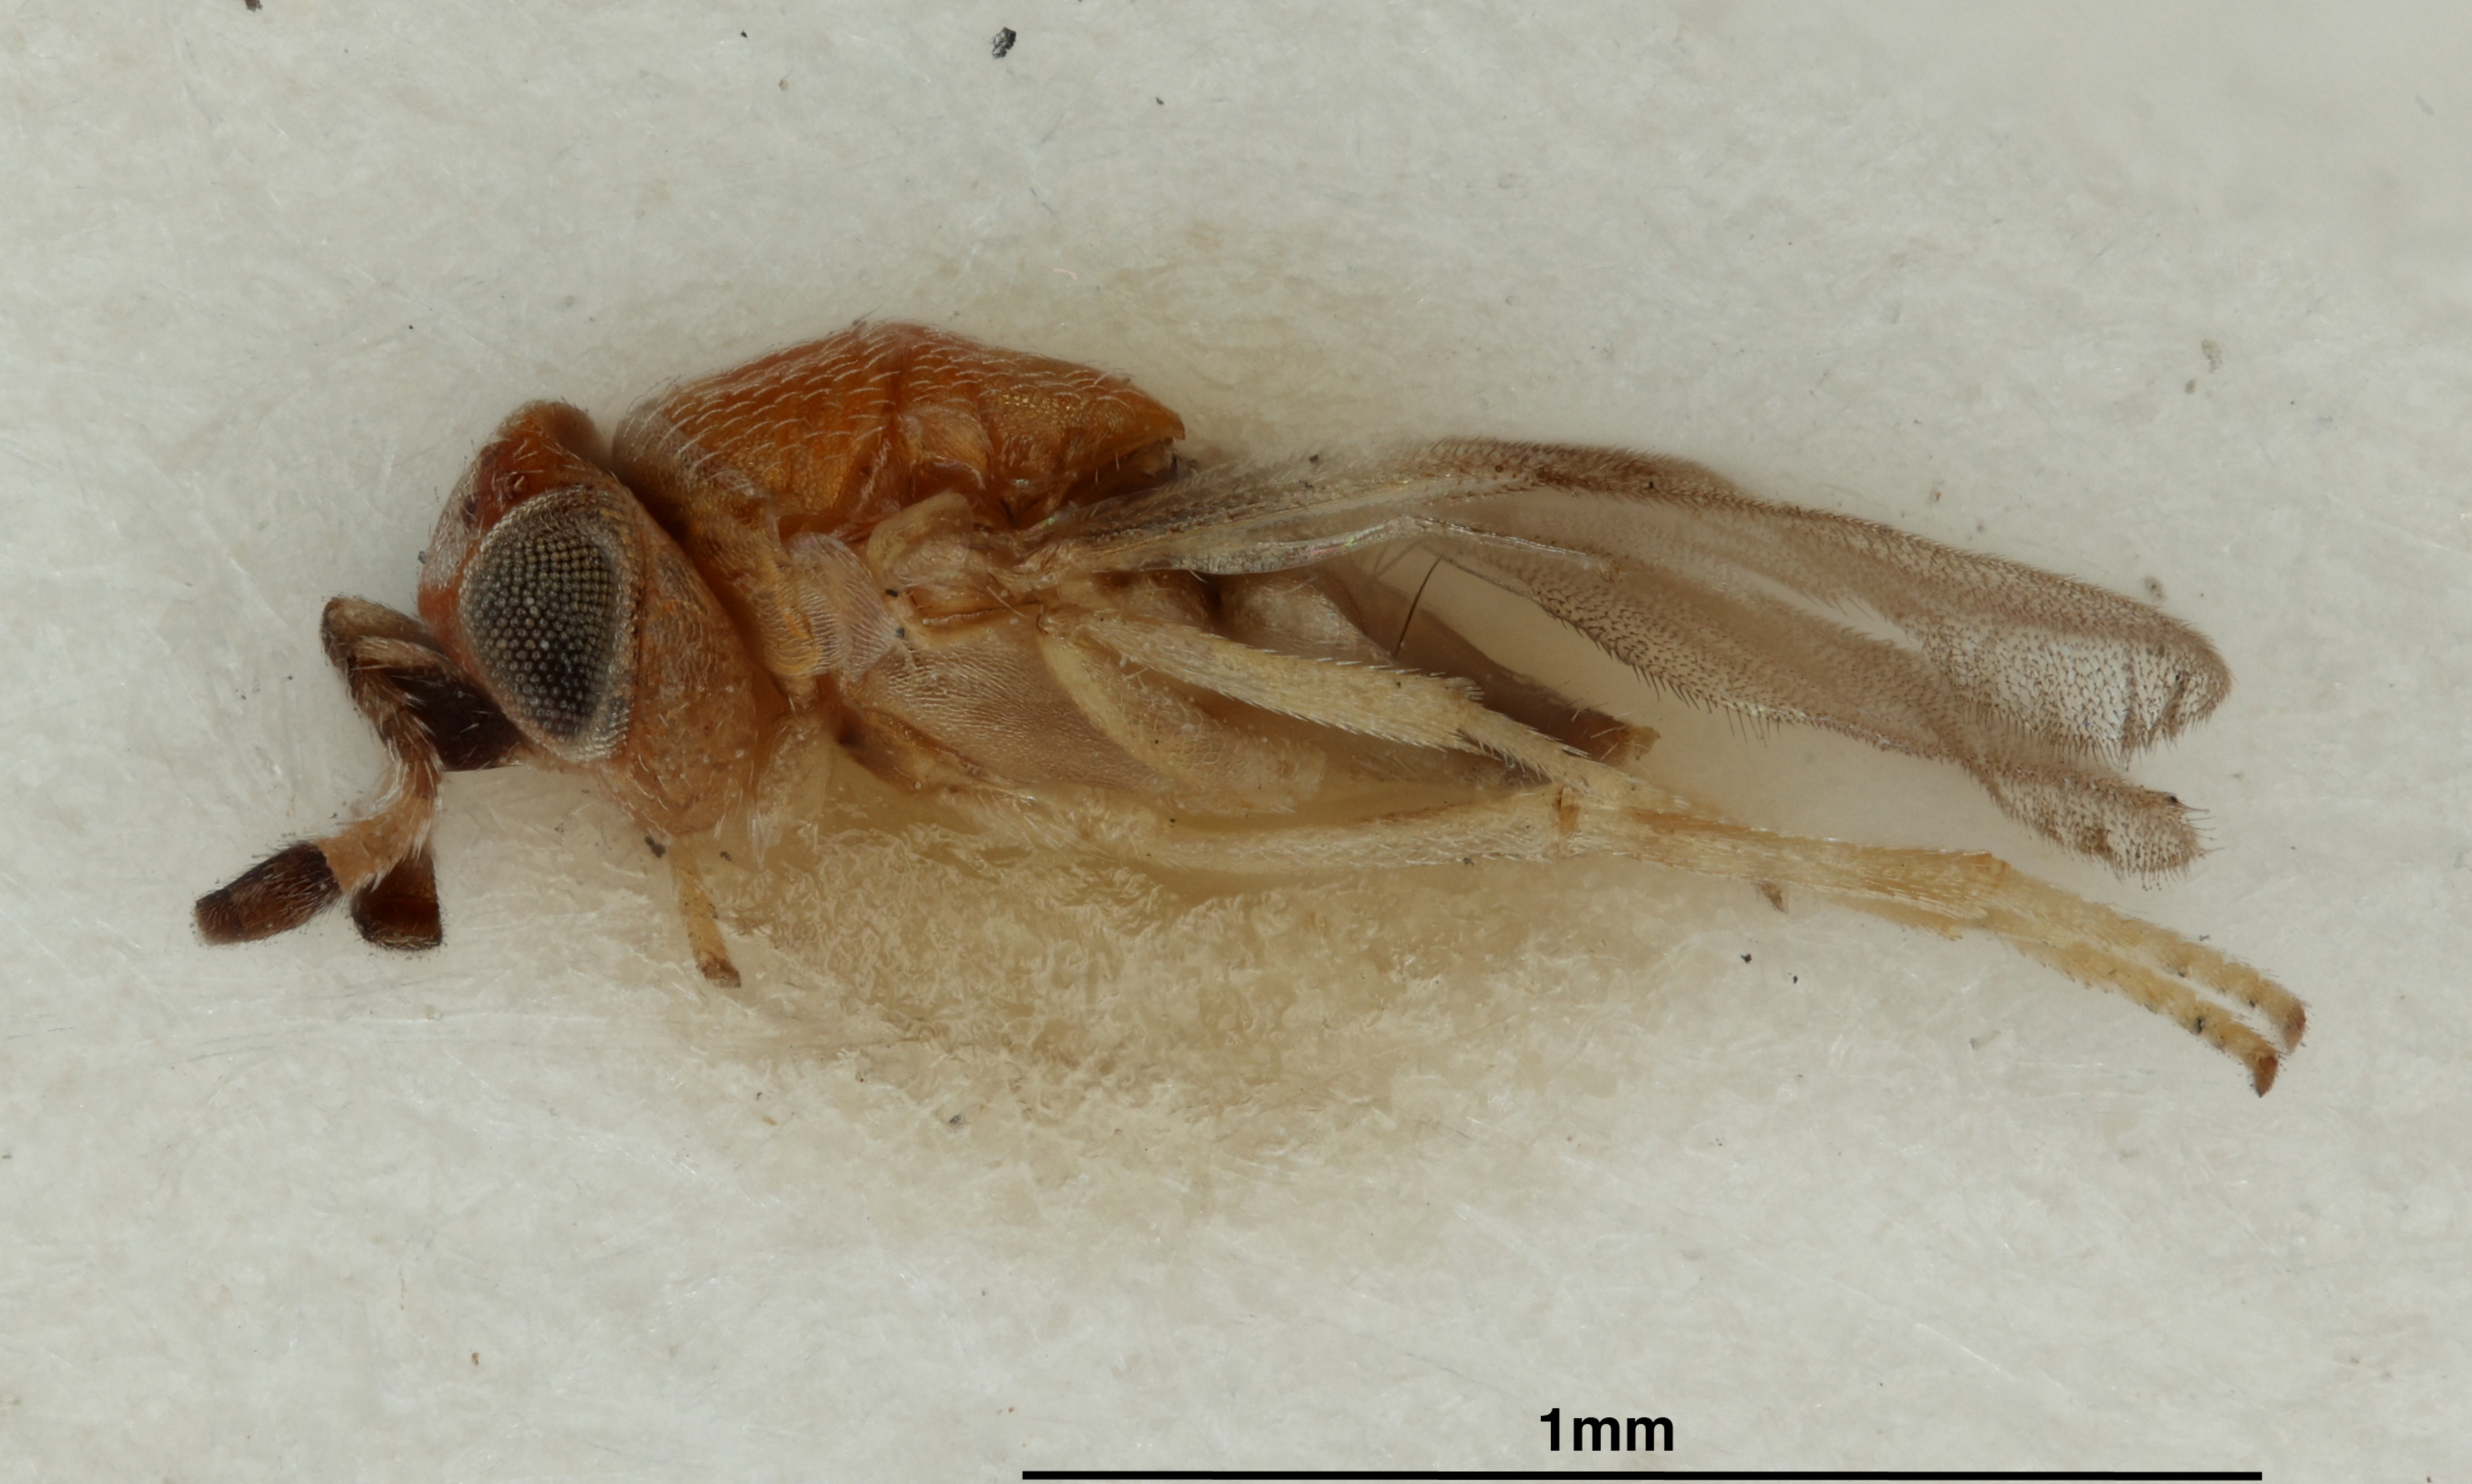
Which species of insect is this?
Aphycus kingi
